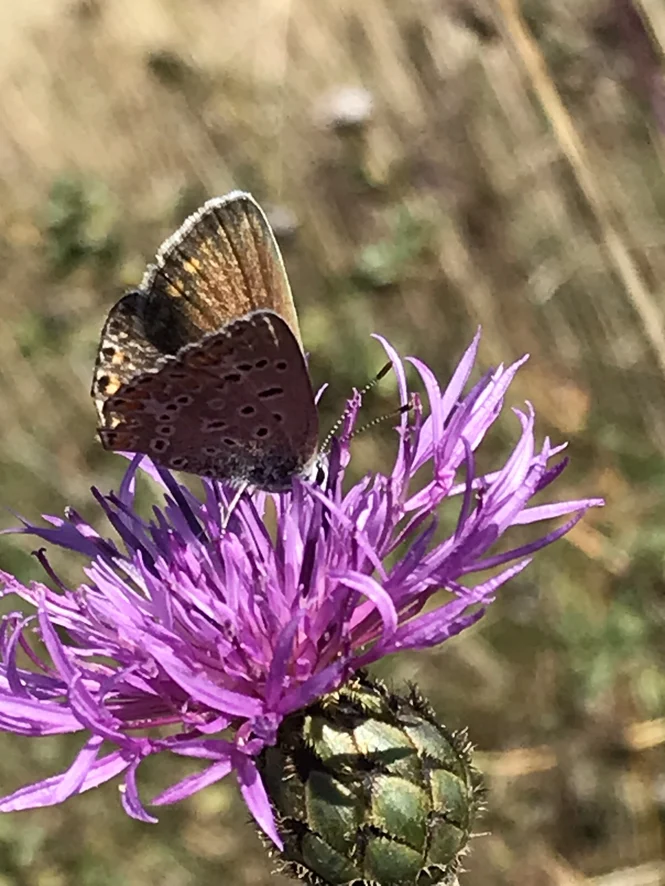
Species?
Polyommatus icarus
